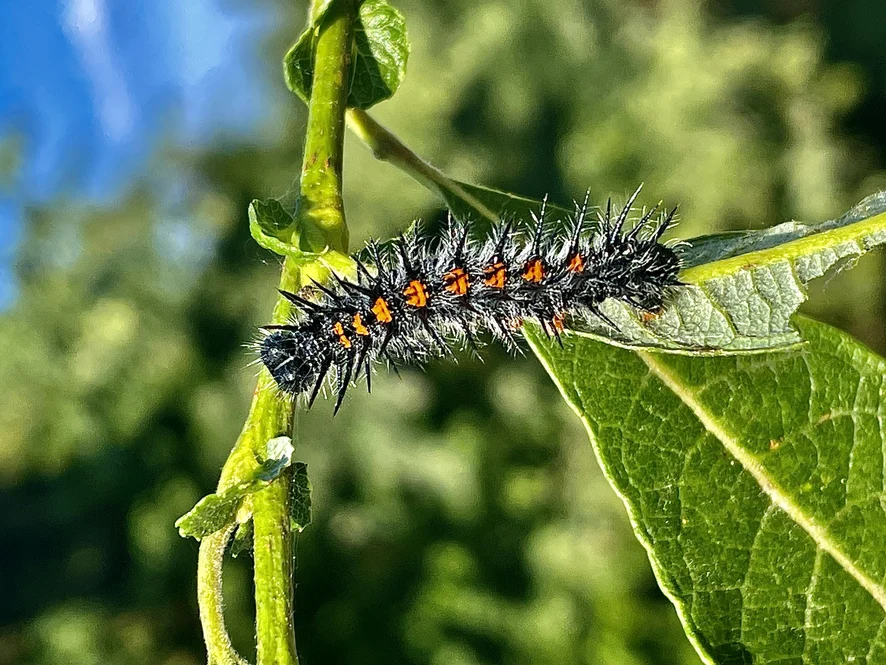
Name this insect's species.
Nymphalis antiopa
